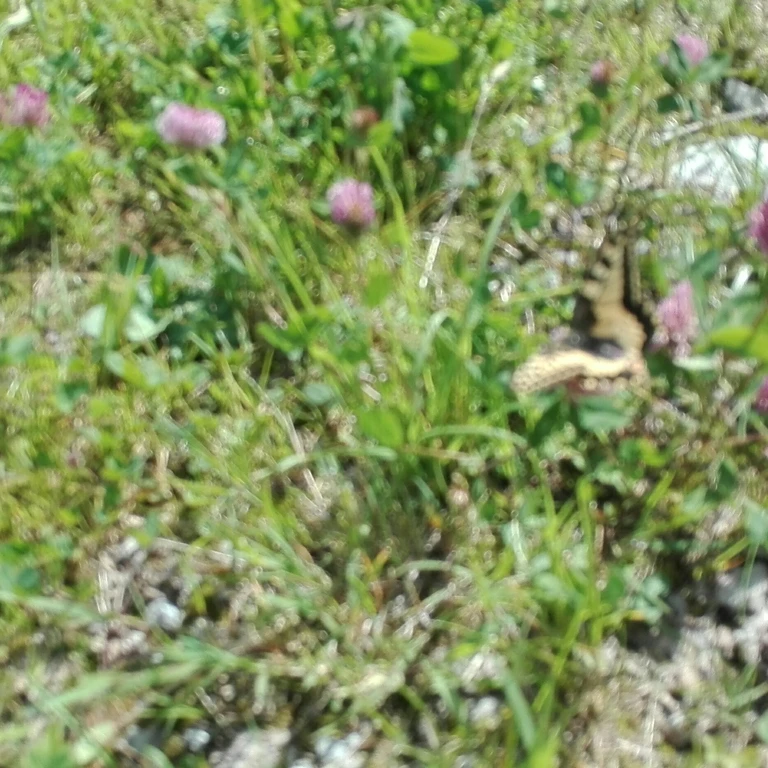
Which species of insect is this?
Papilio machaon
